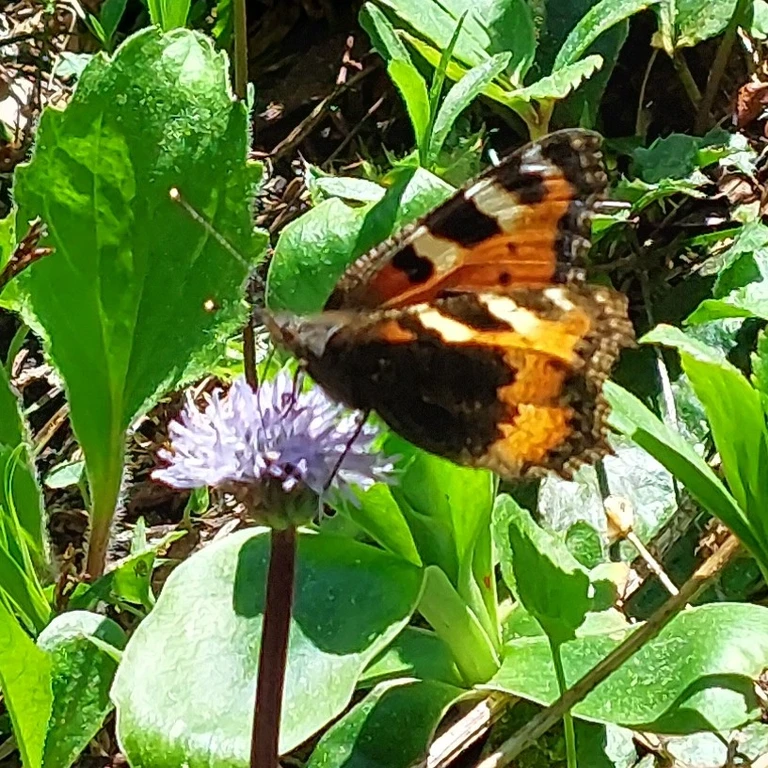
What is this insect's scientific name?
Aglais urticae
